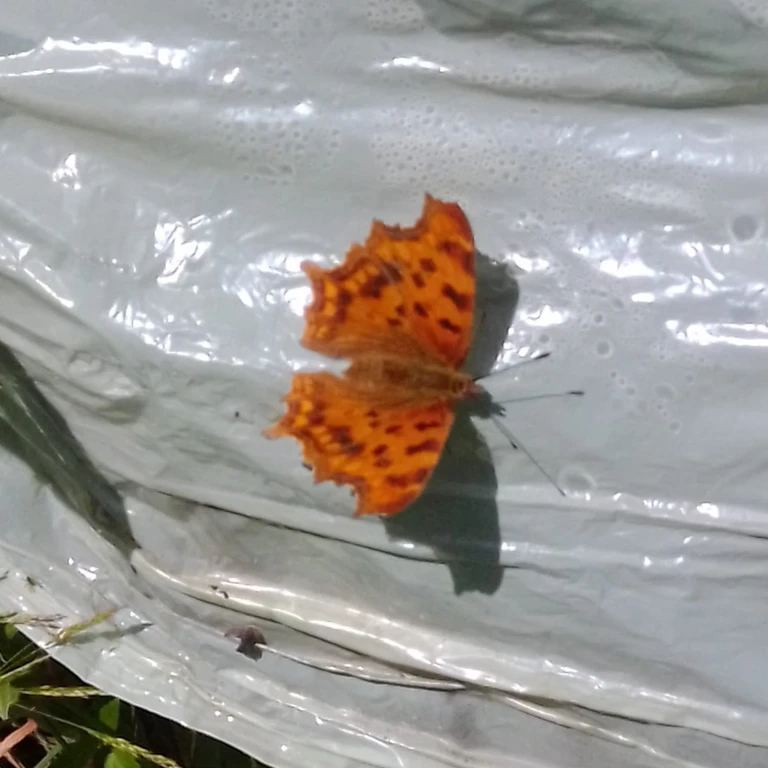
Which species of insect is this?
Polygonia c-album
